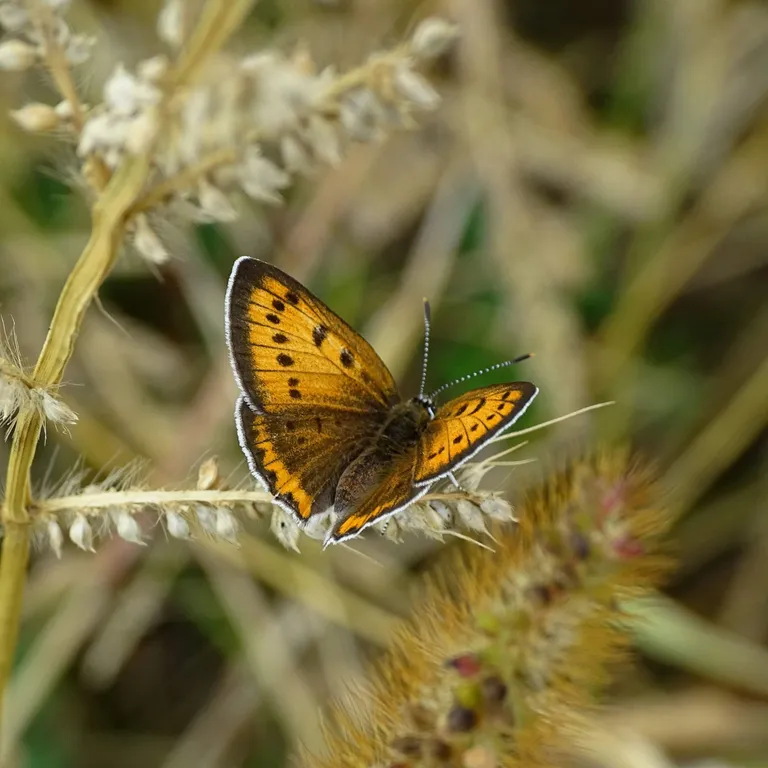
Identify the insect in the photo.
Lycaena dispar
